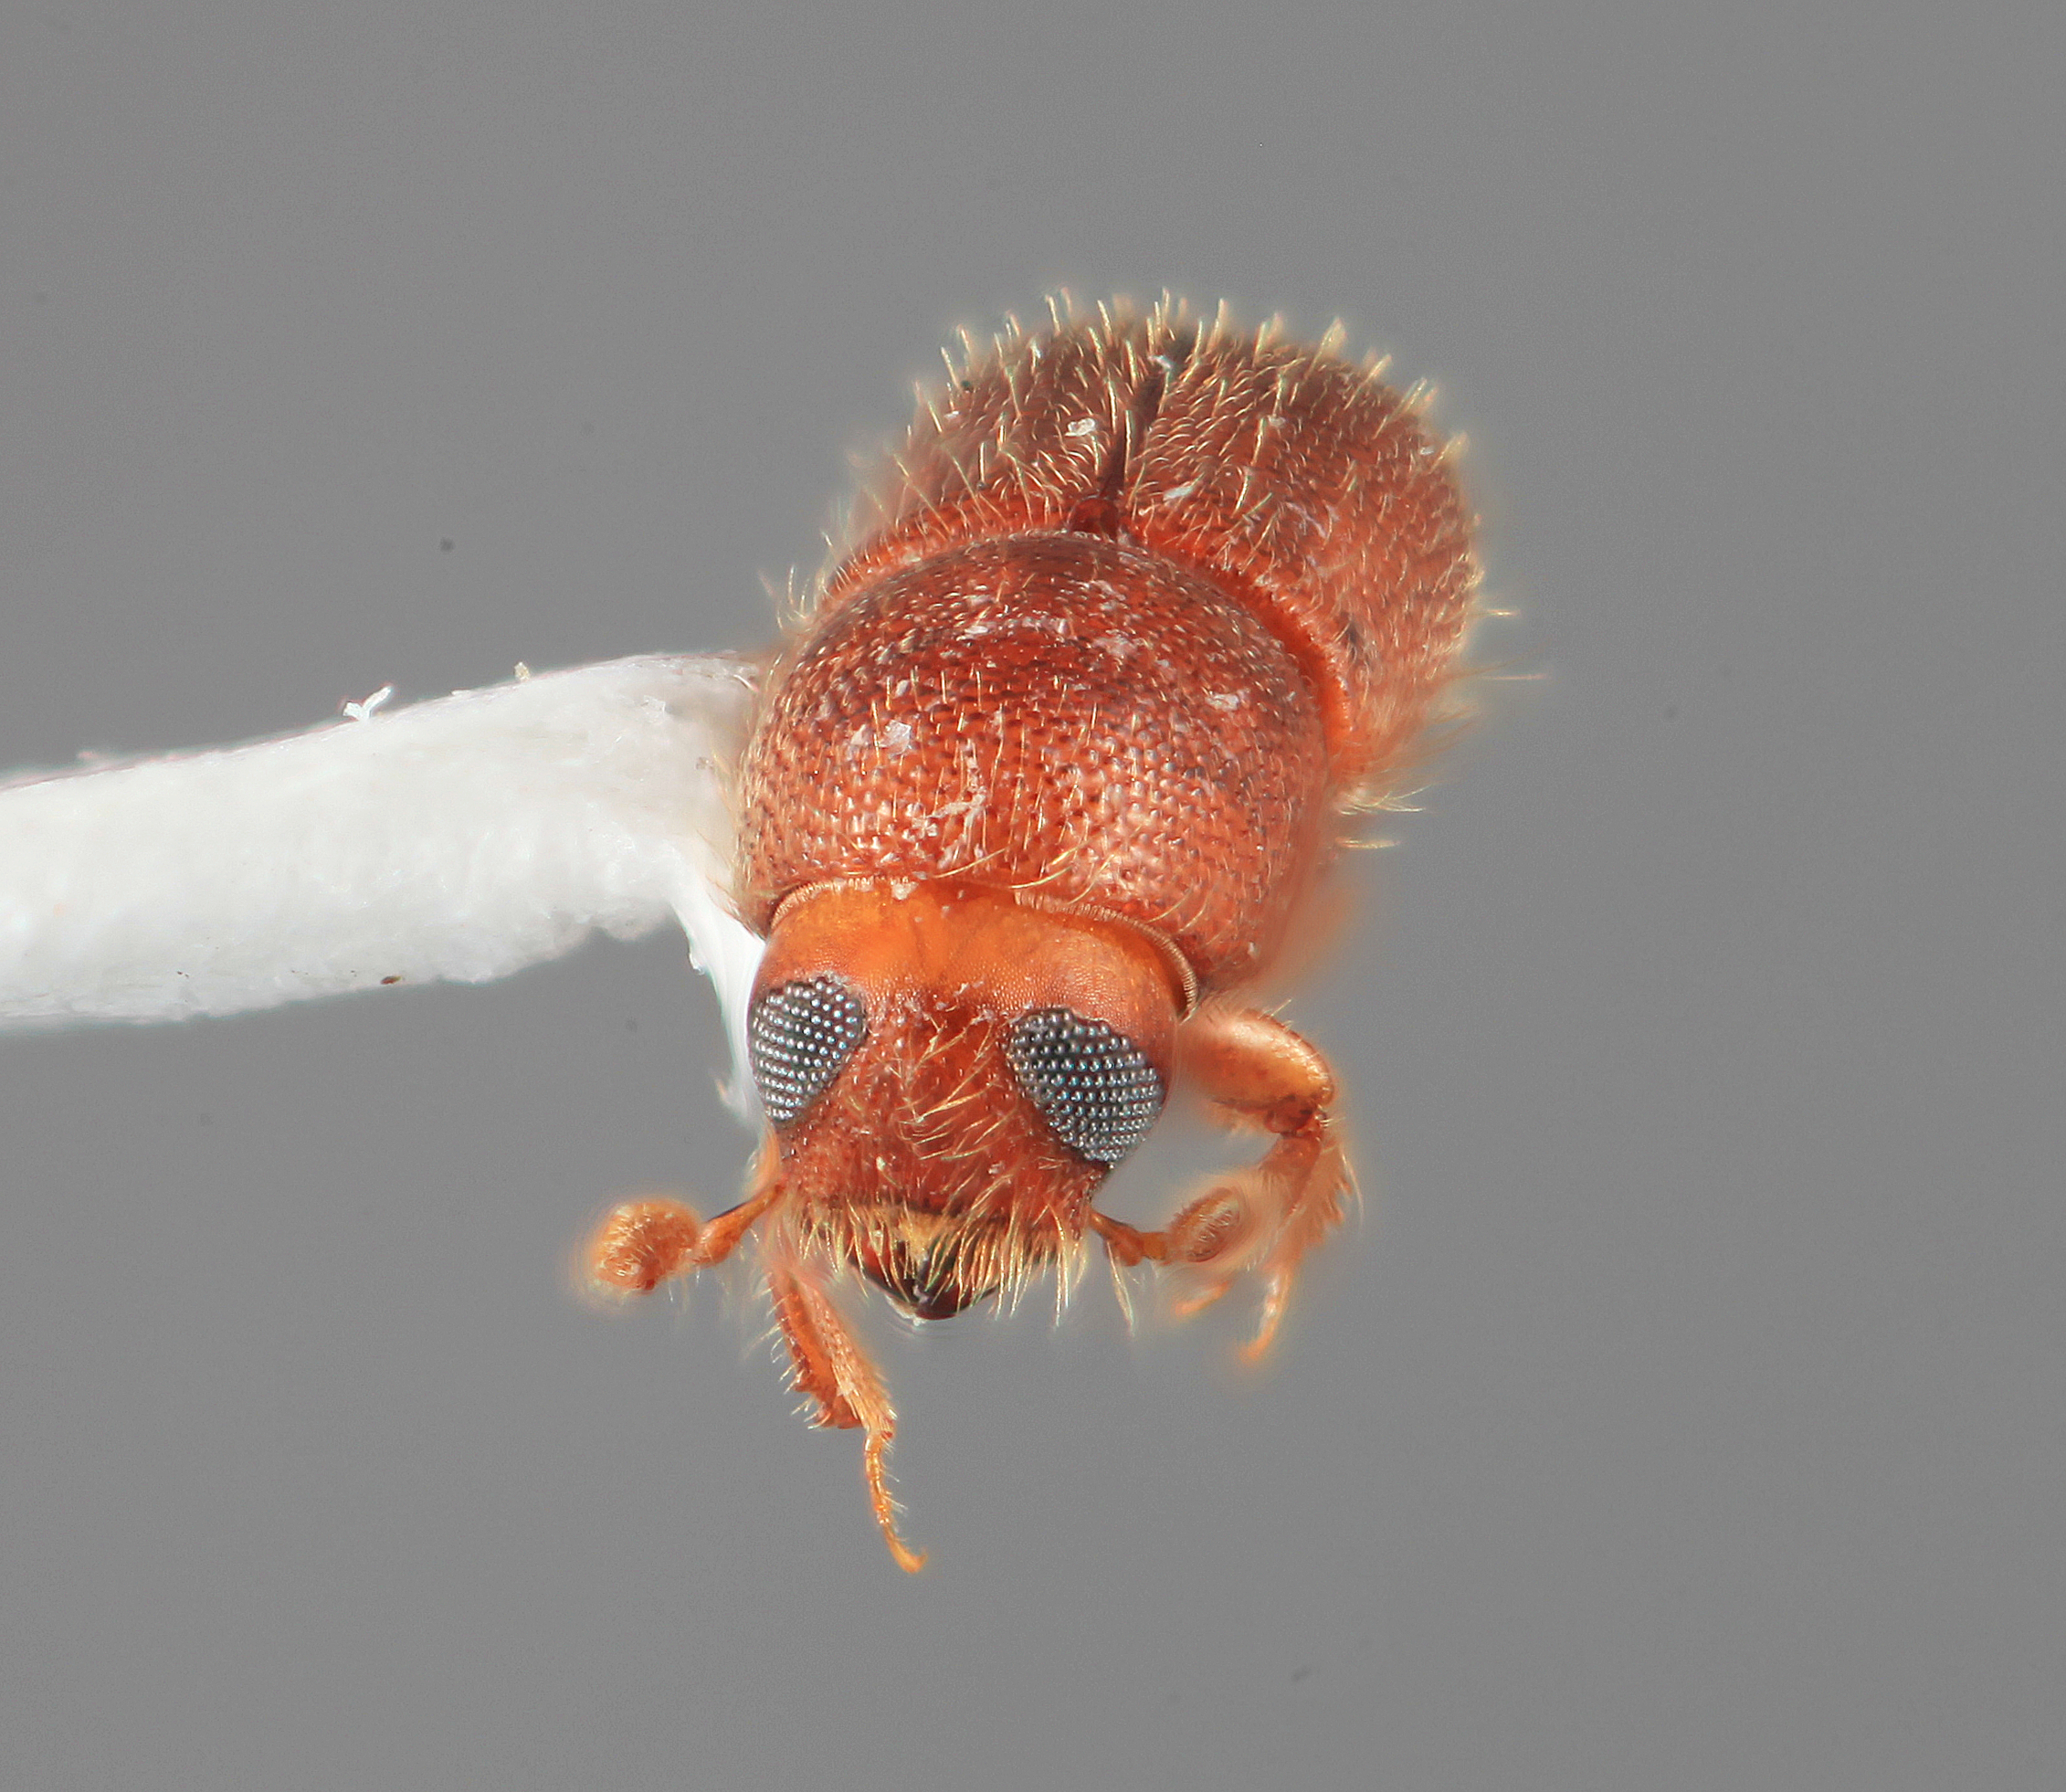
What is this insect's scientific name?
Mimips ocularis
